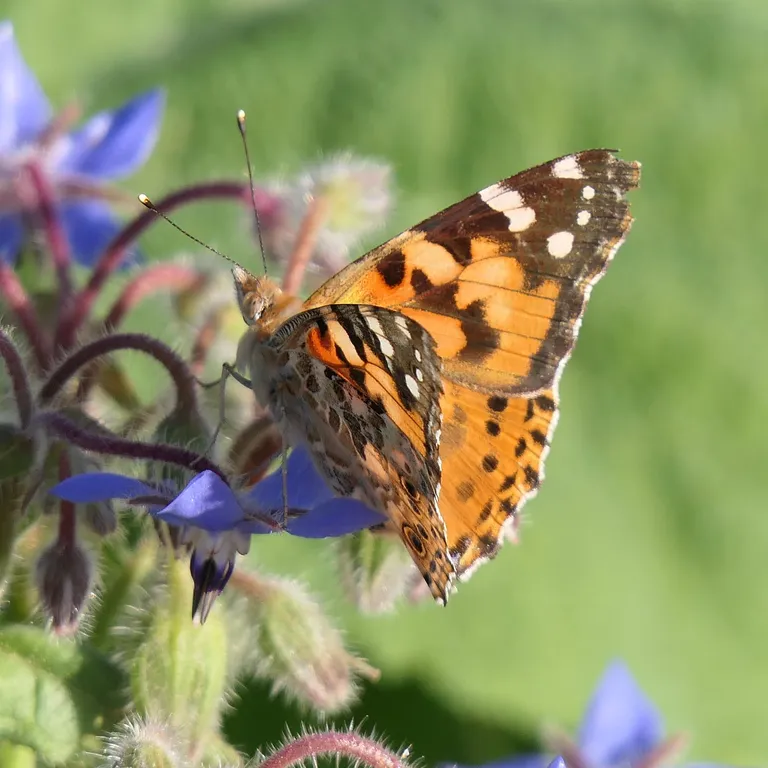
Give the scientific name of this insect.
Vanessa cardui
